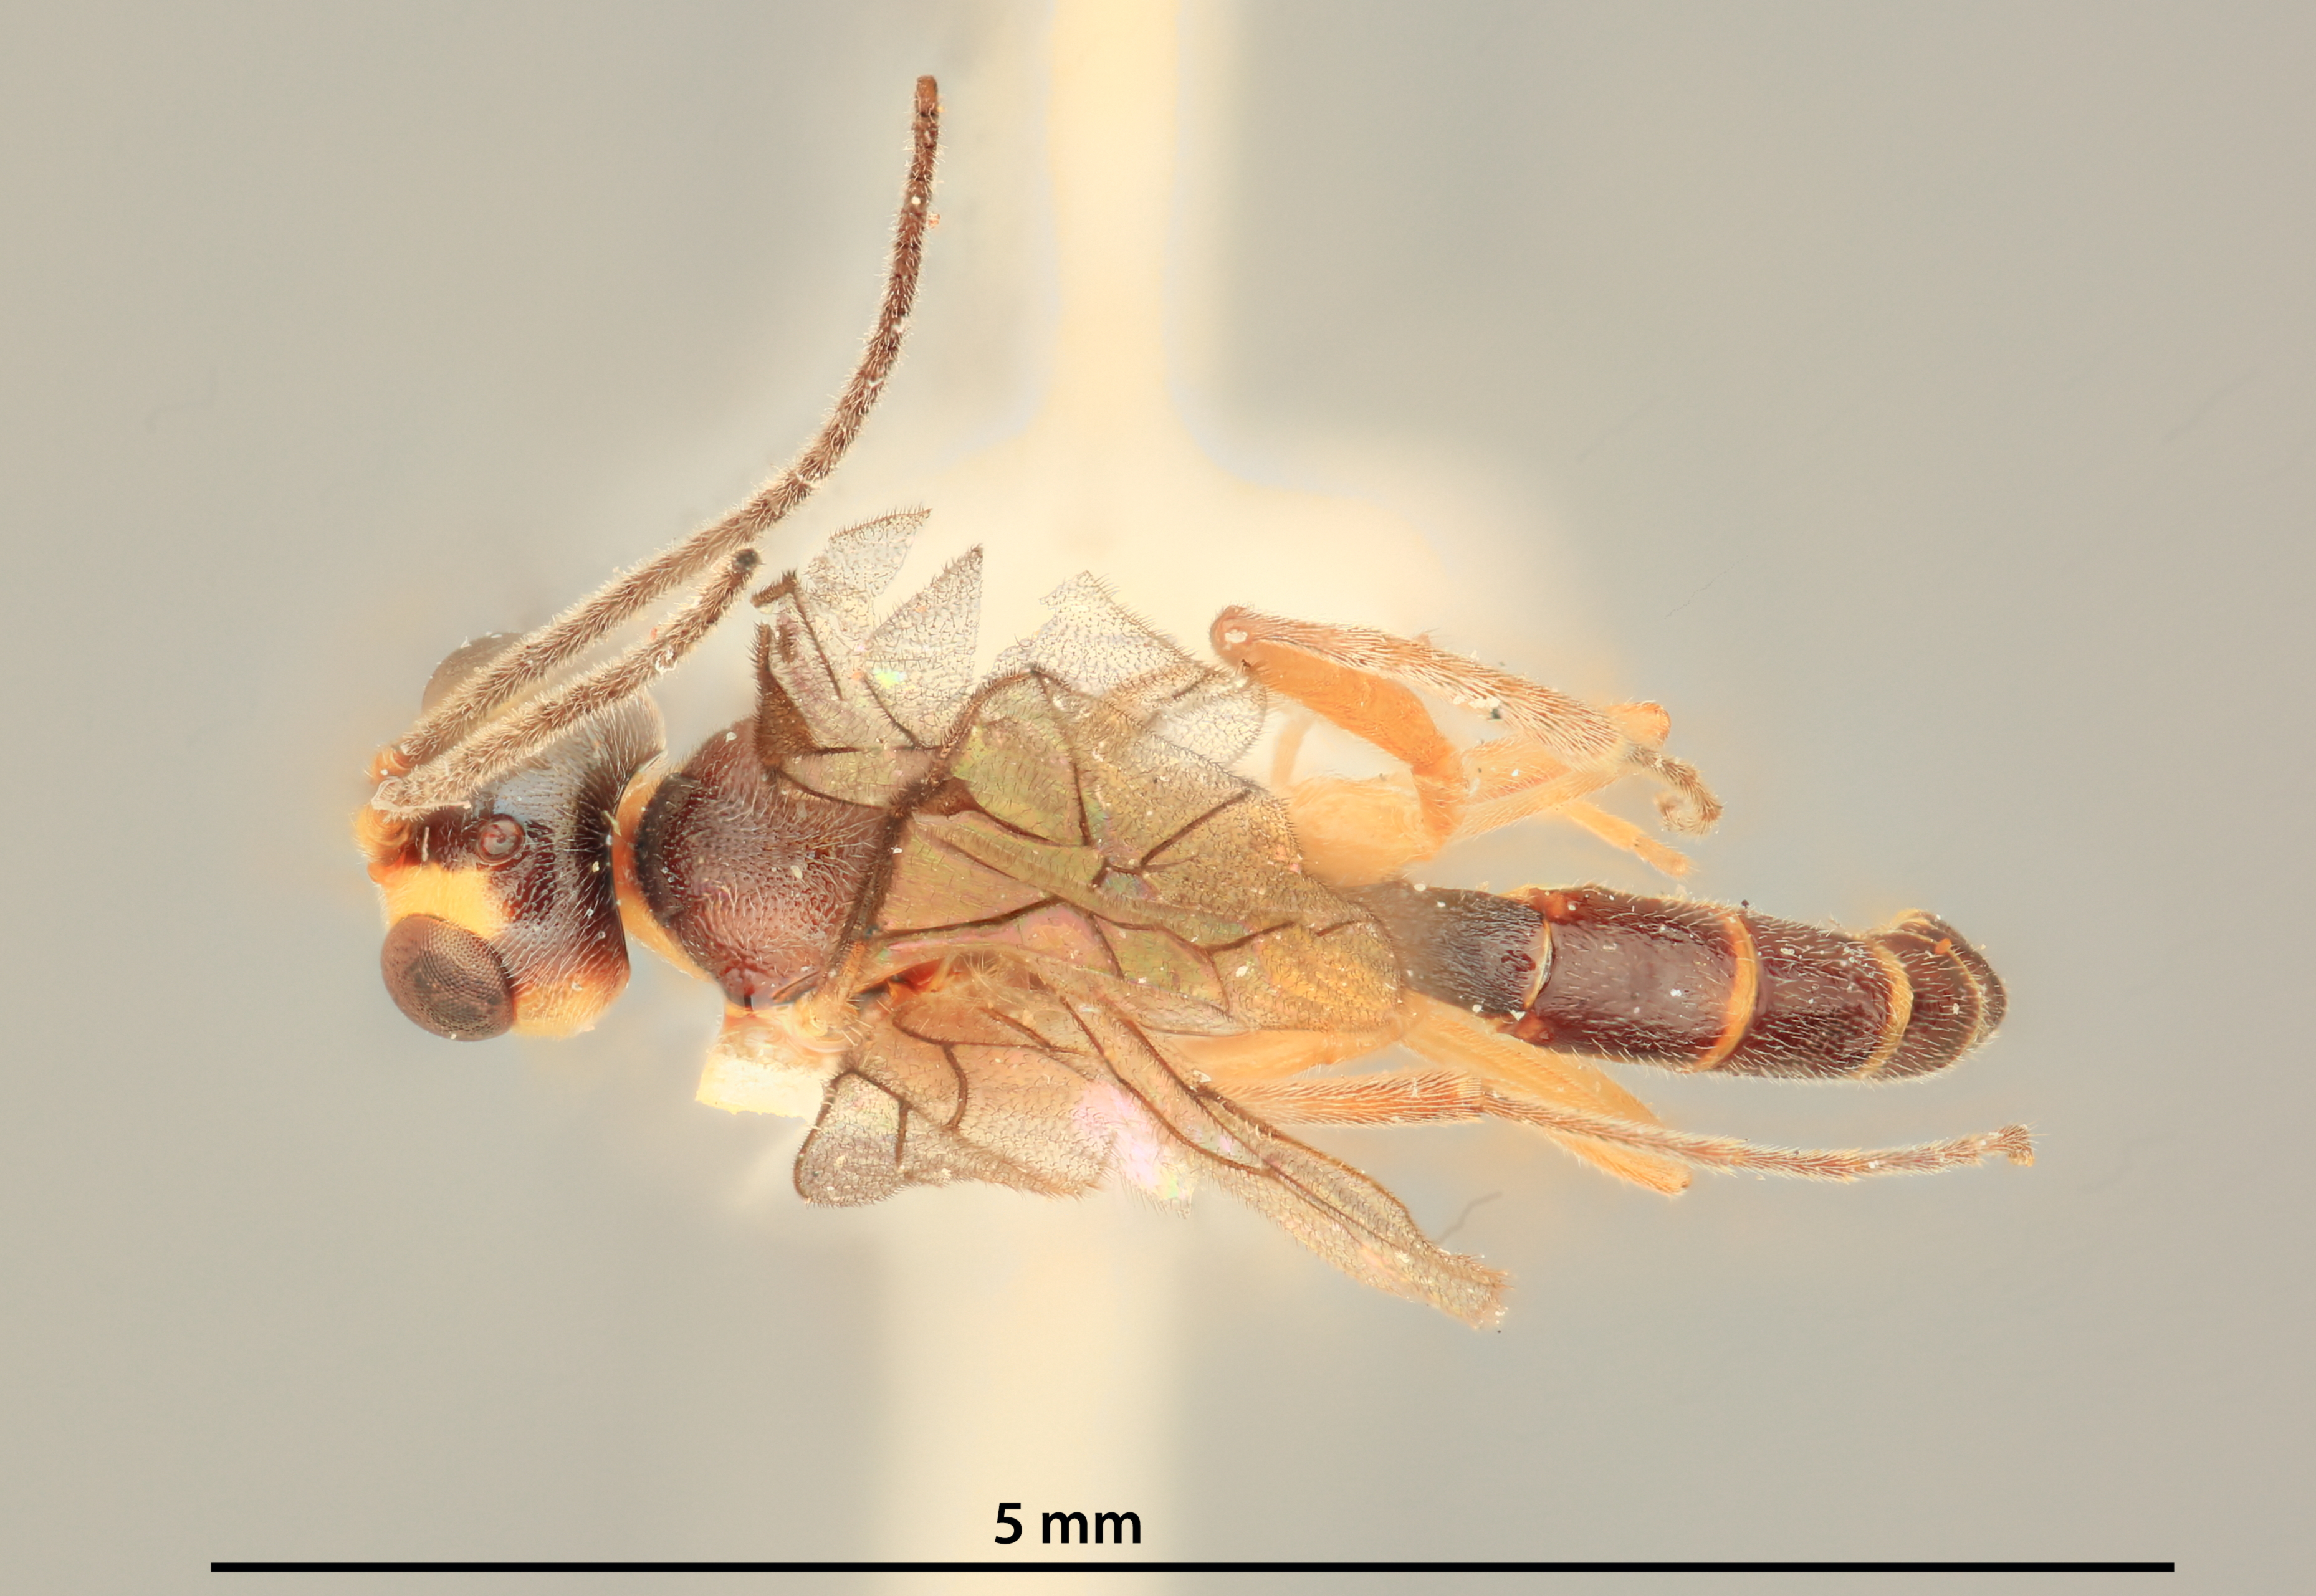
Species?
Calliphrurus taeniogaster
